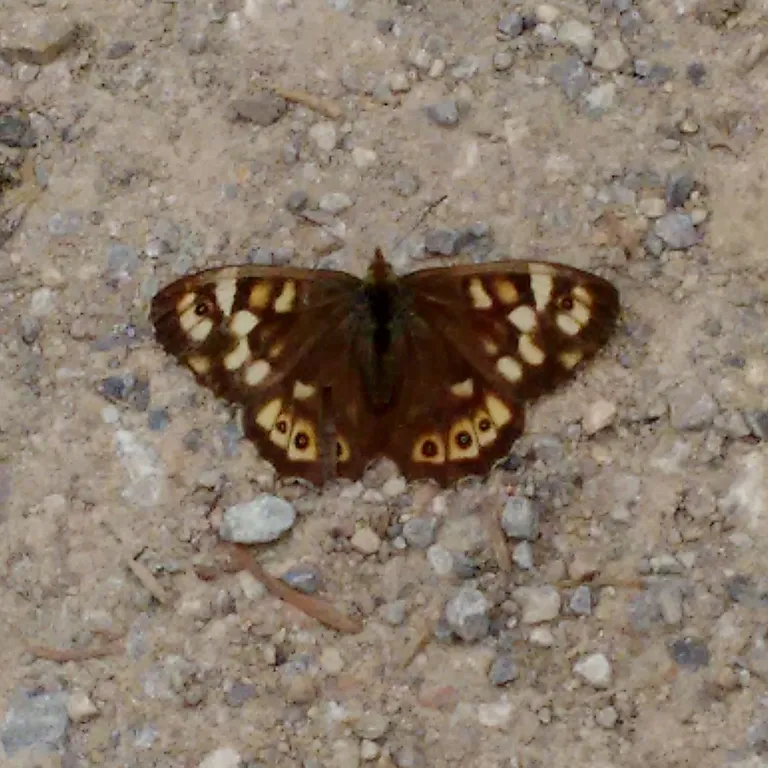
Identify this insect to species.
Pararge aegeria
